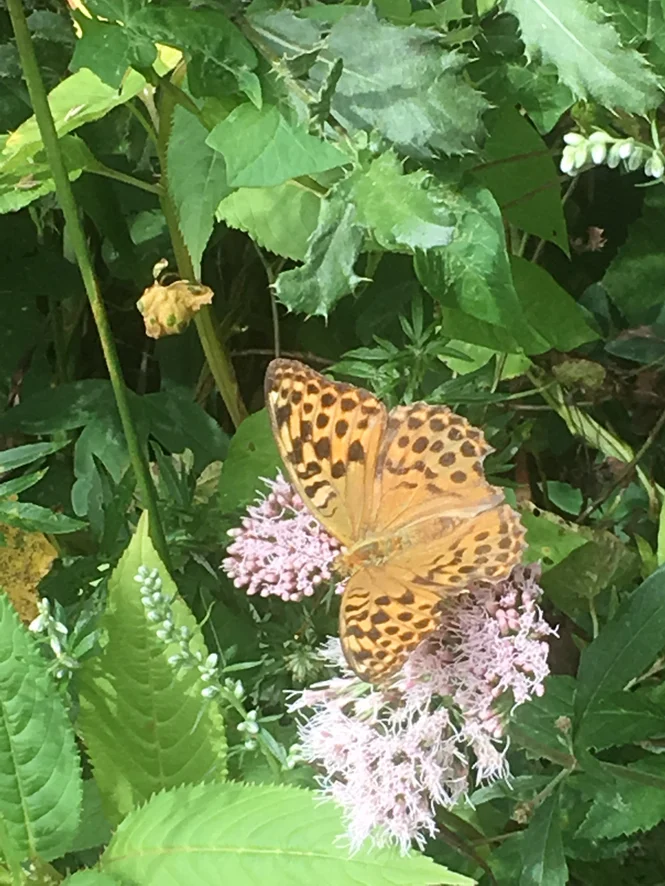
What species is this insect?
Argynnis paphia
